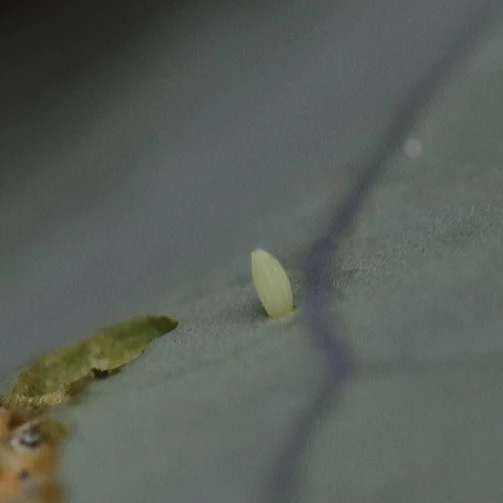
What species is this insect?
Pieris rapae
